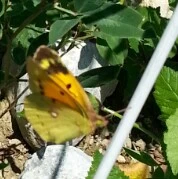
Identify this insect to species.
Colias croceus
